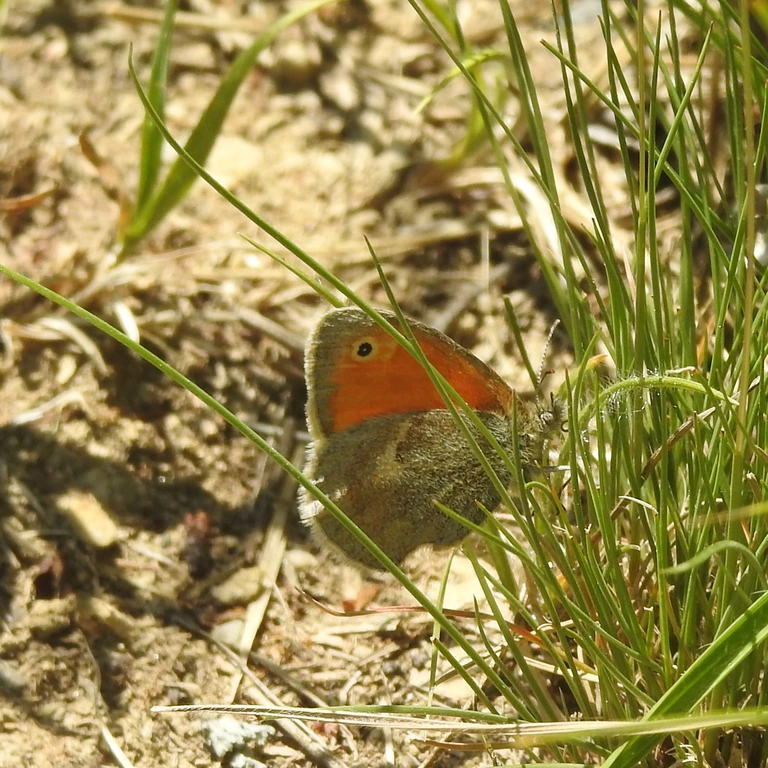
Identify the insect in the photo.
Coenonympha pamphilus
